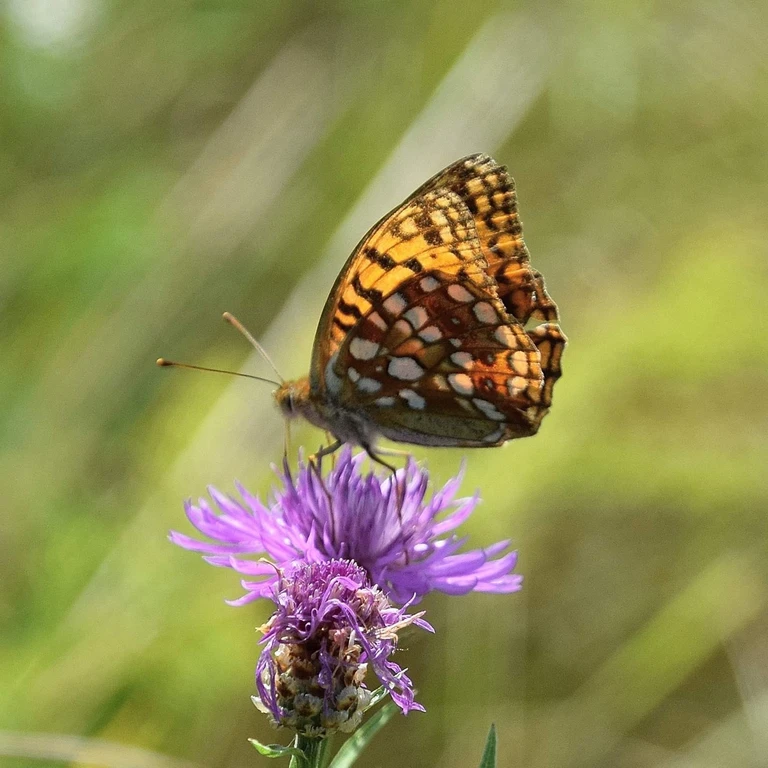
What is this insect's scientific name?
Fabriciana adippe
